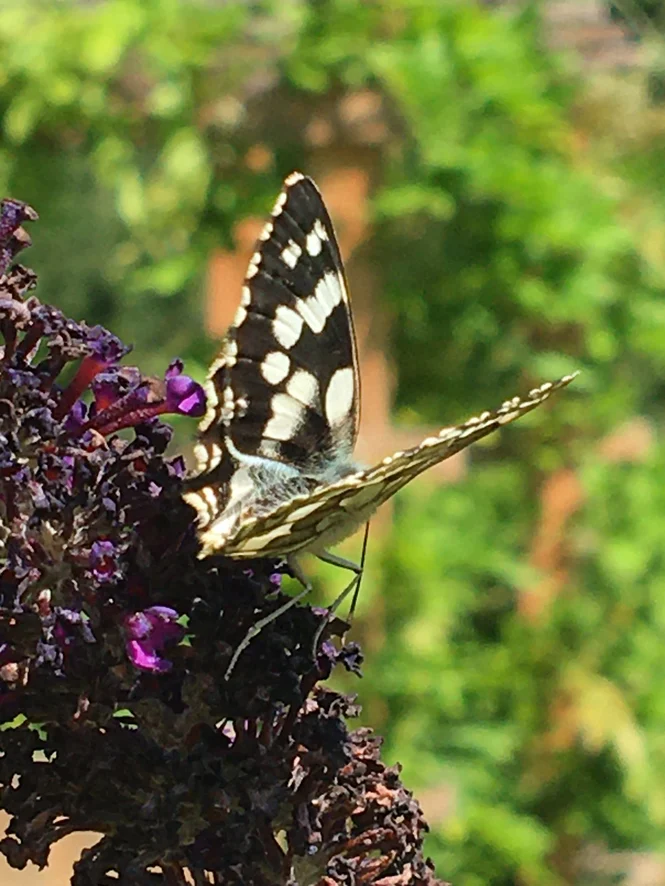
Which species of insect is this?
Melanargia galathea
